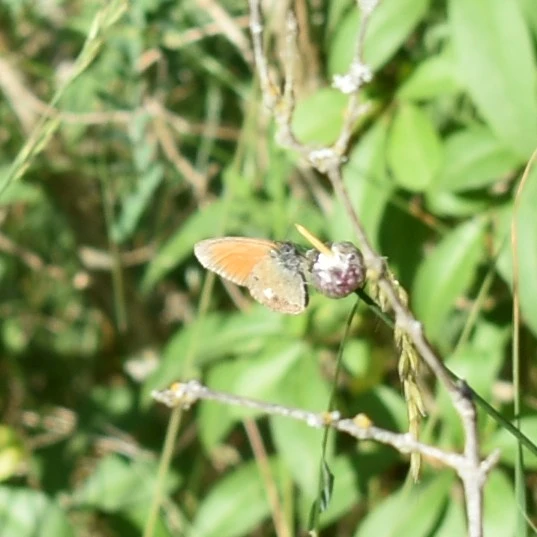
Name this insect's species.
Coenonympha glycerion (also Coenonympha iphis)
